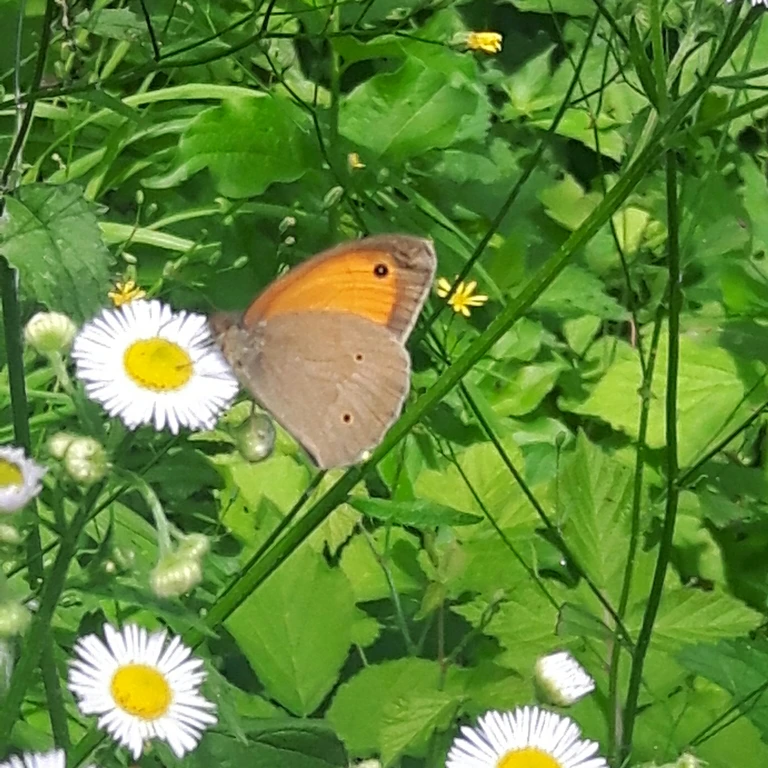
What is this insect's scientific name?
Maniola jurtina
